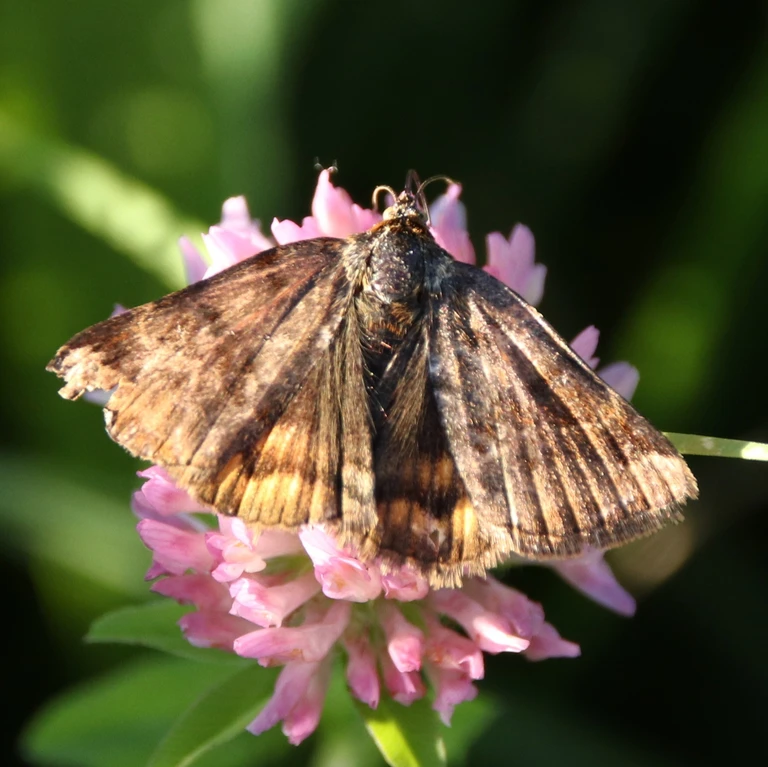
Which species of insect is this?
Euclidia glyphica
